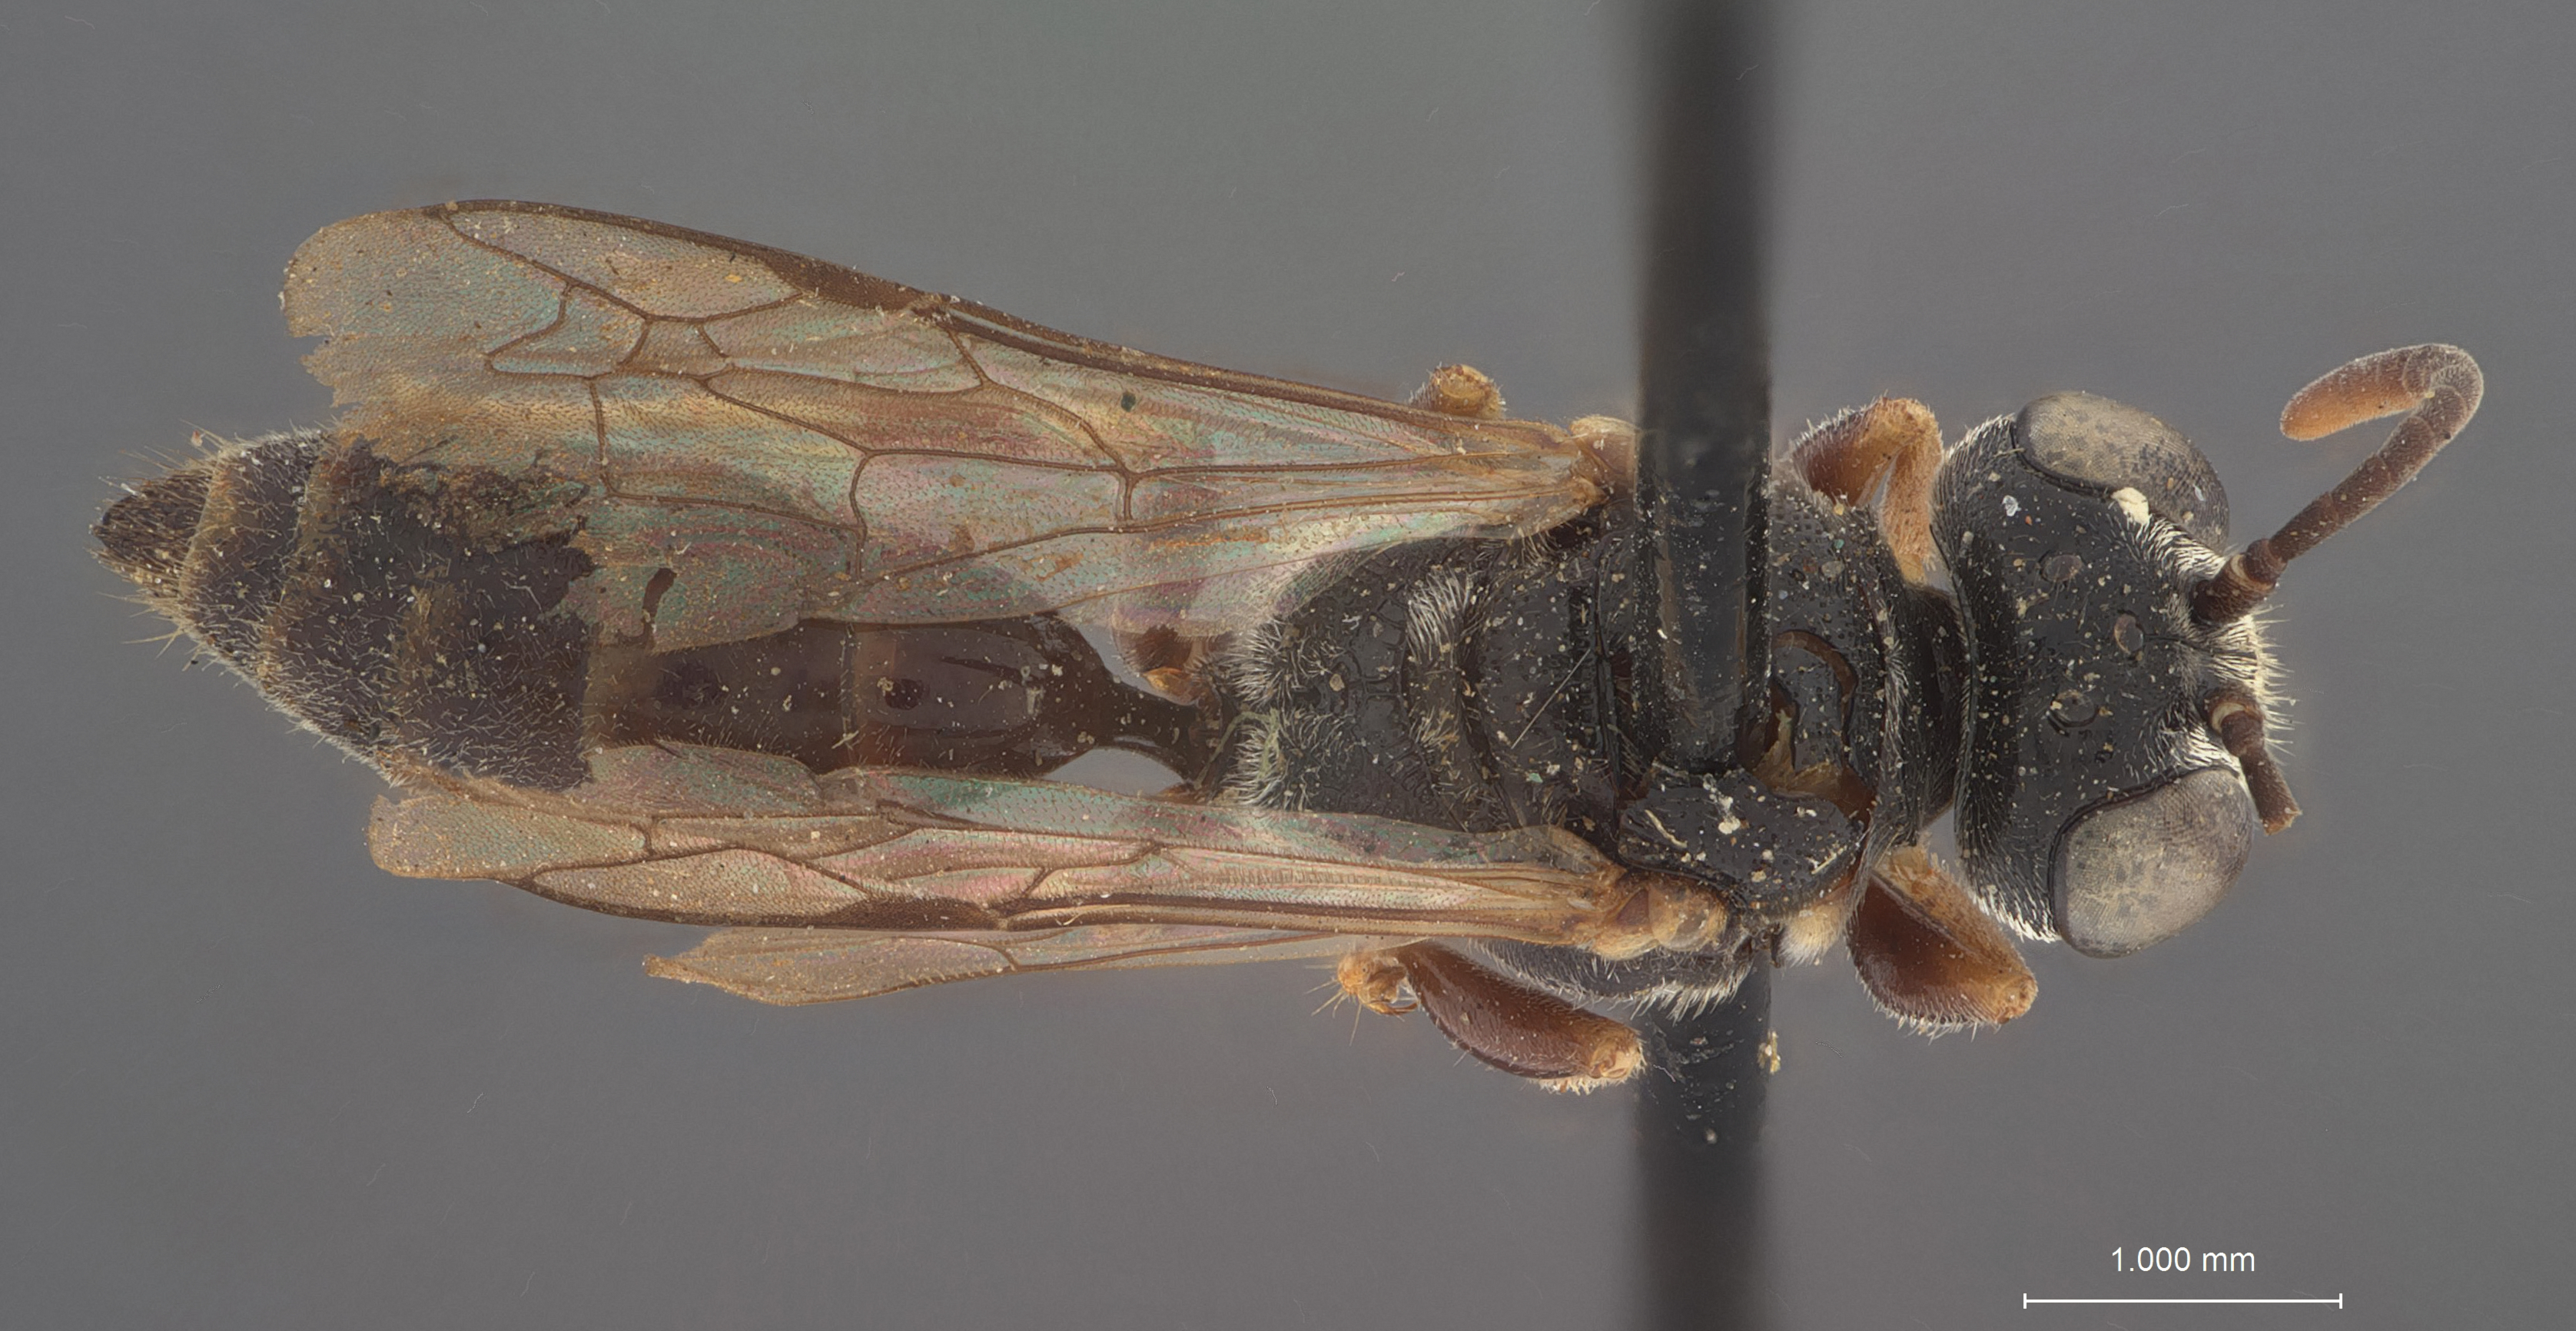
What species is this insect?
Mimesa tibialis
